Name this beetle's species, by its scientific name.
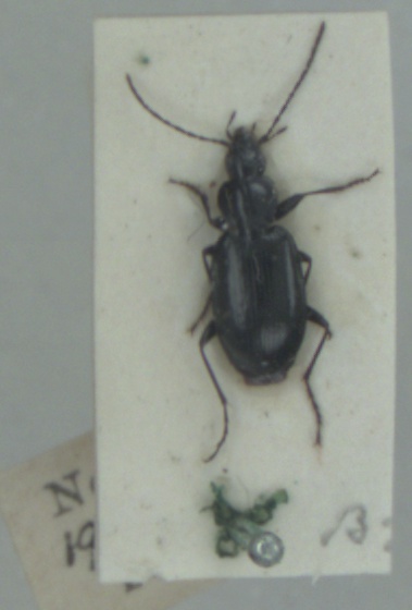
Agonum gracile
